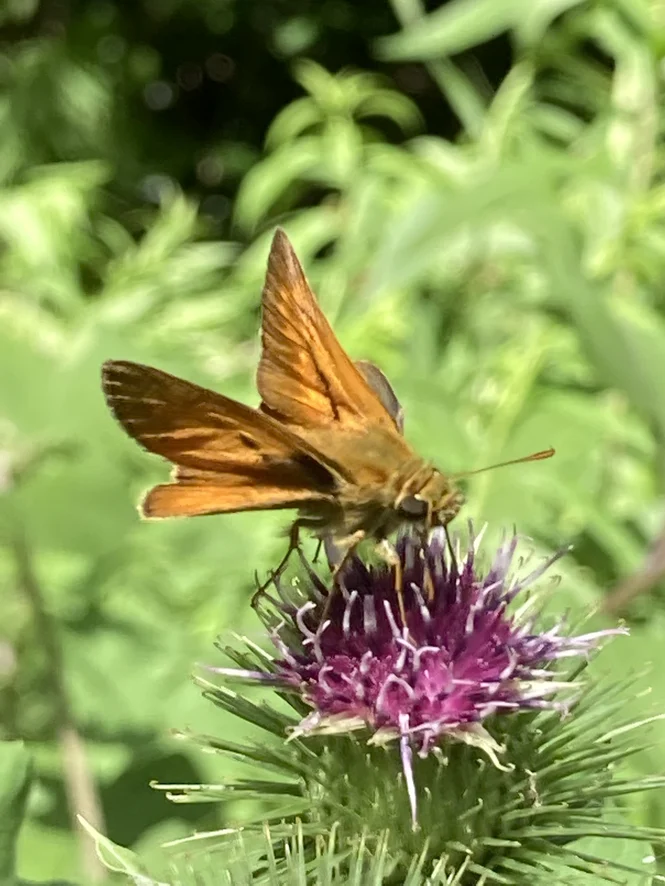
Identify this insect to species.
Ochlodes sylvanus (also Ochlodes venata)
